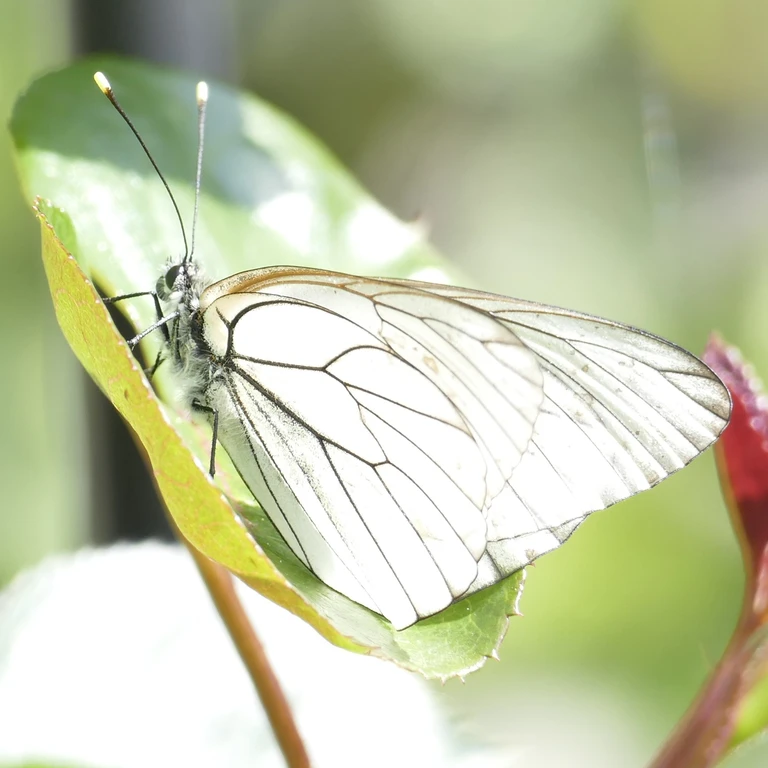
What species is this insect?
Aporia crataegi
